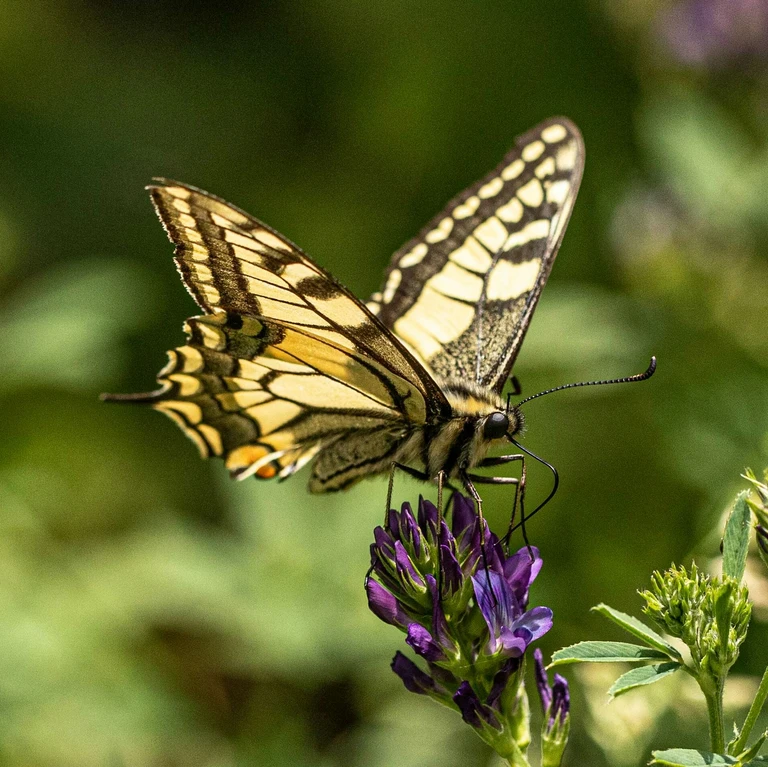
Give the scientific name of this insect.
Papilio machaon
